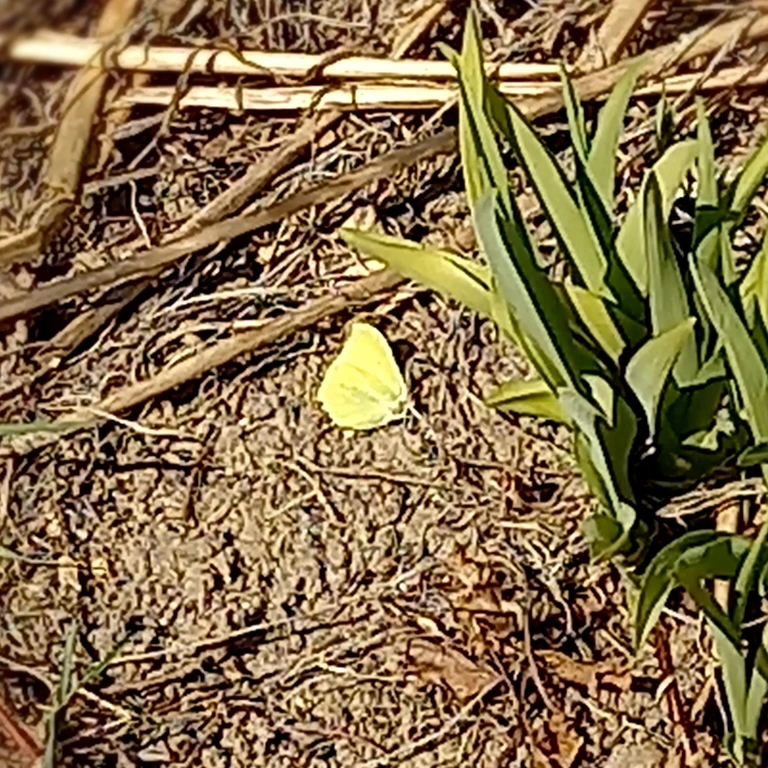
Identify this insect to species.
Gonepteryx rhamni
